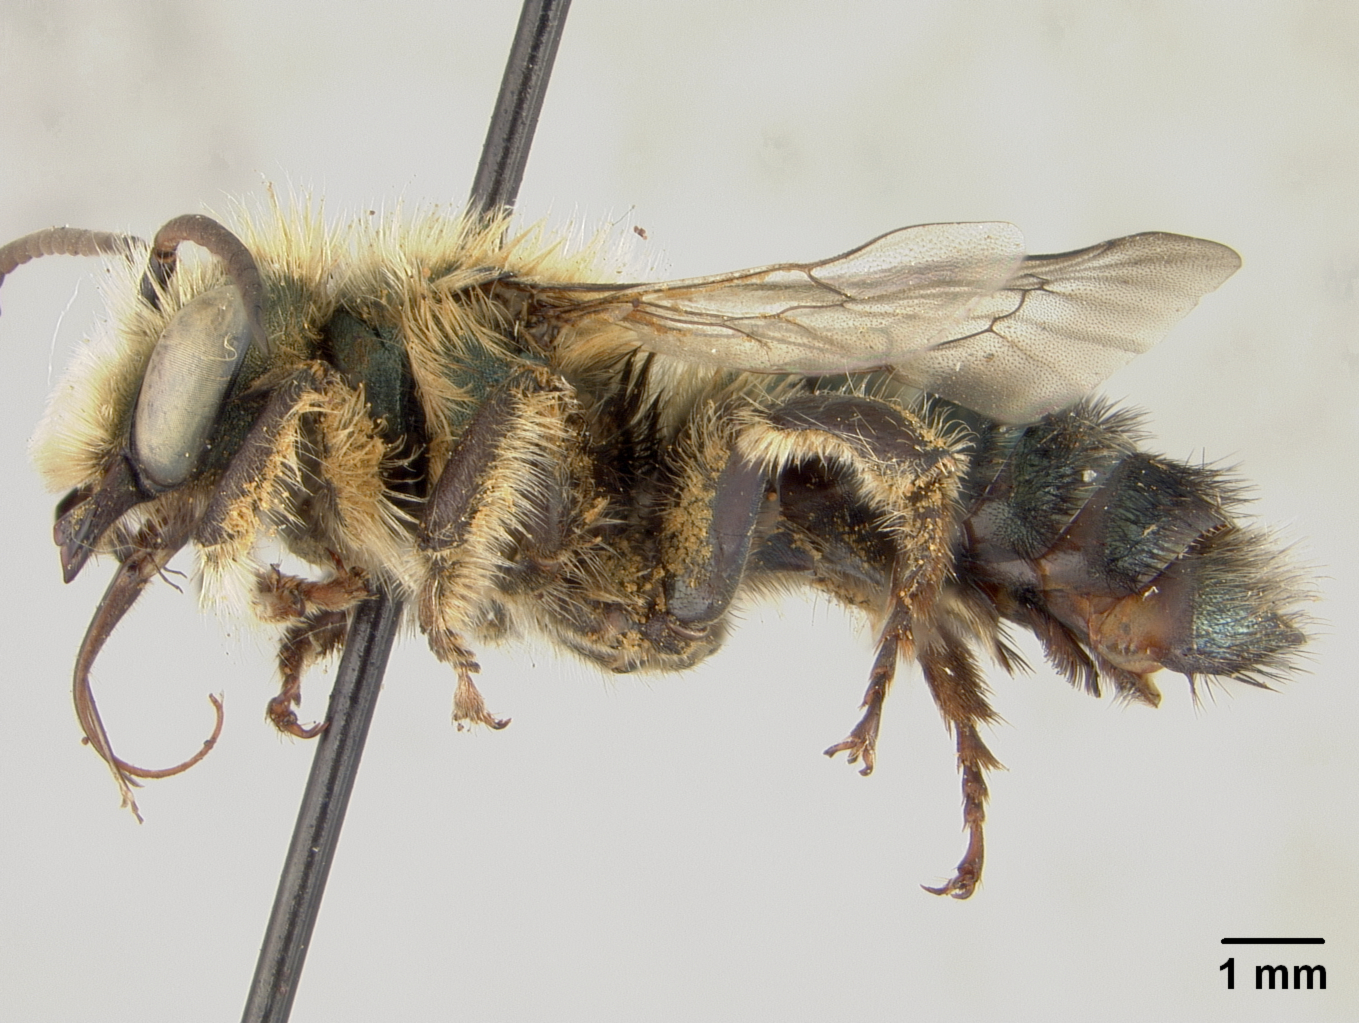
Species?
Osmia lanei
